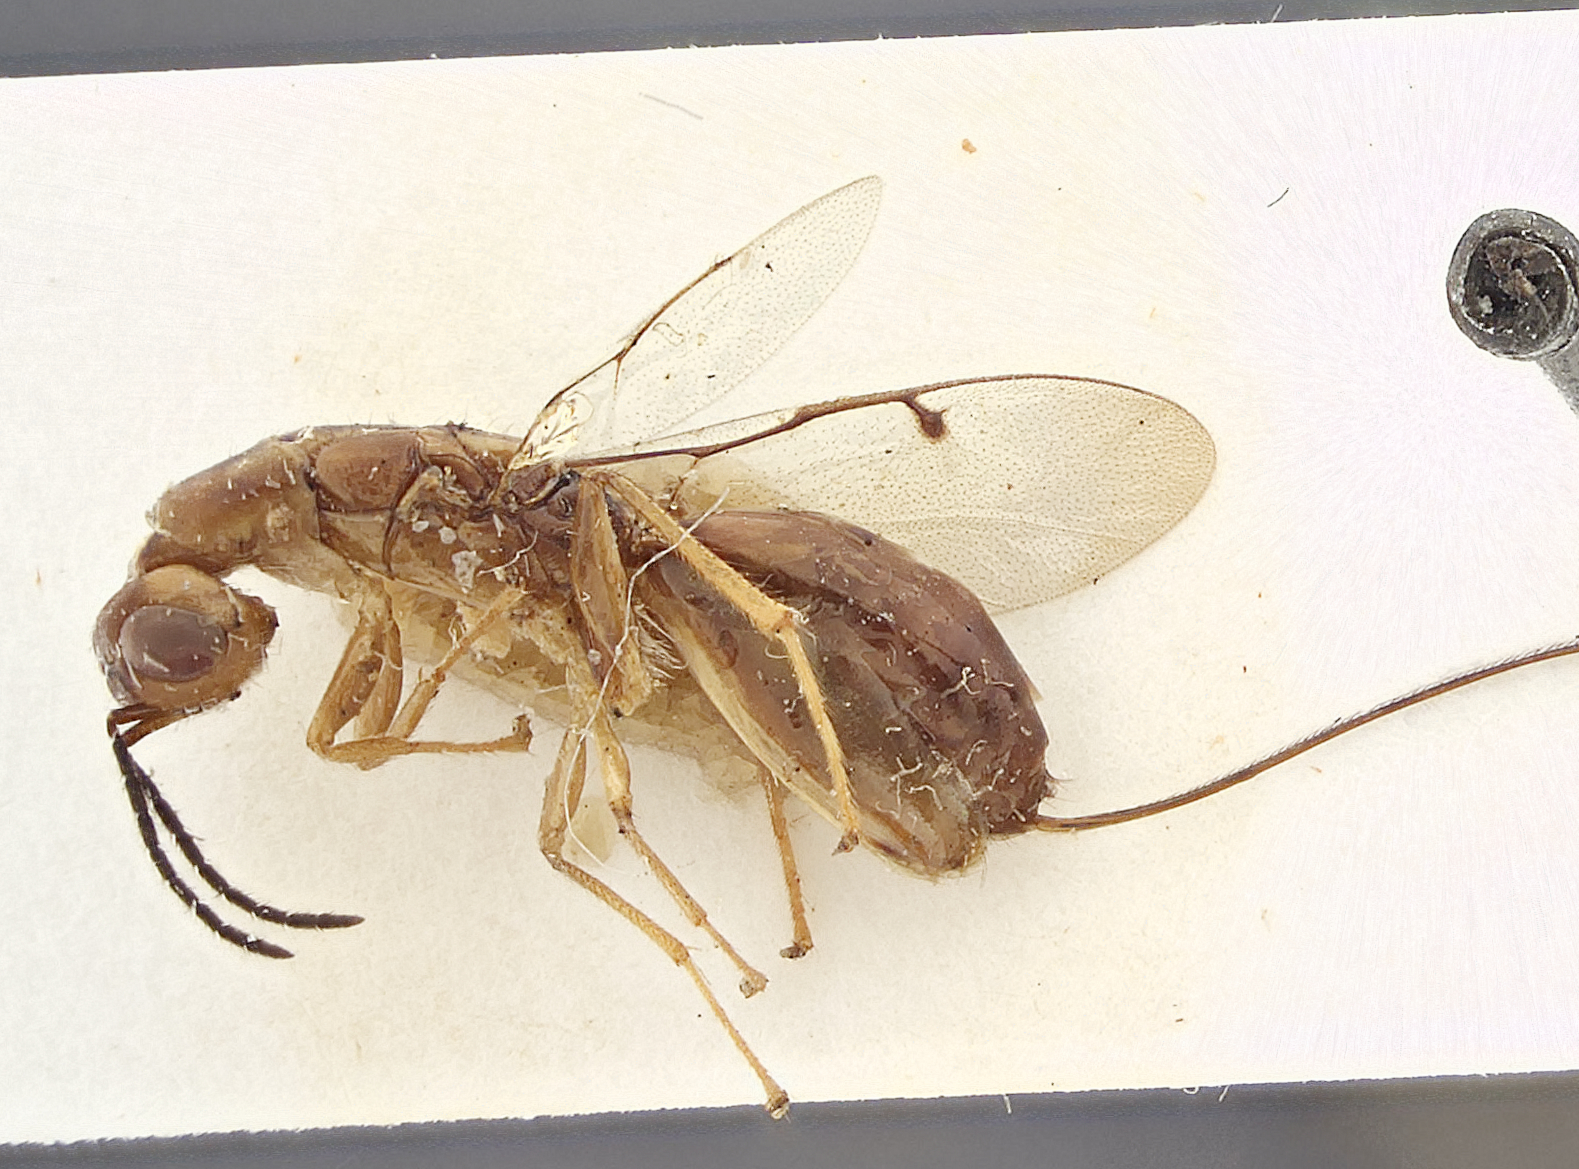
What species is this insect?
Pulvilligera neo-caledonica
